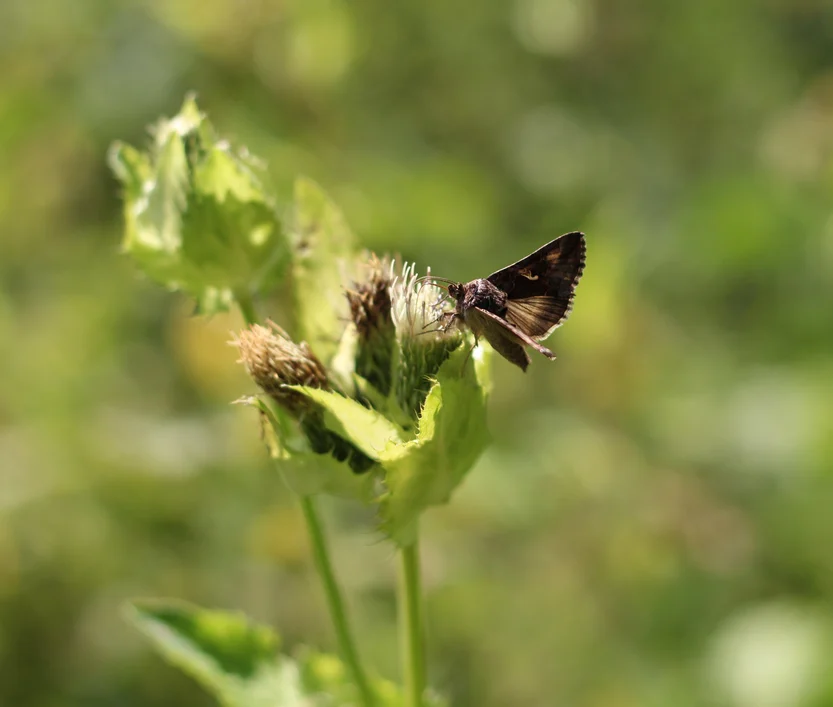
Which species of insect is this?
Autographa gamma
